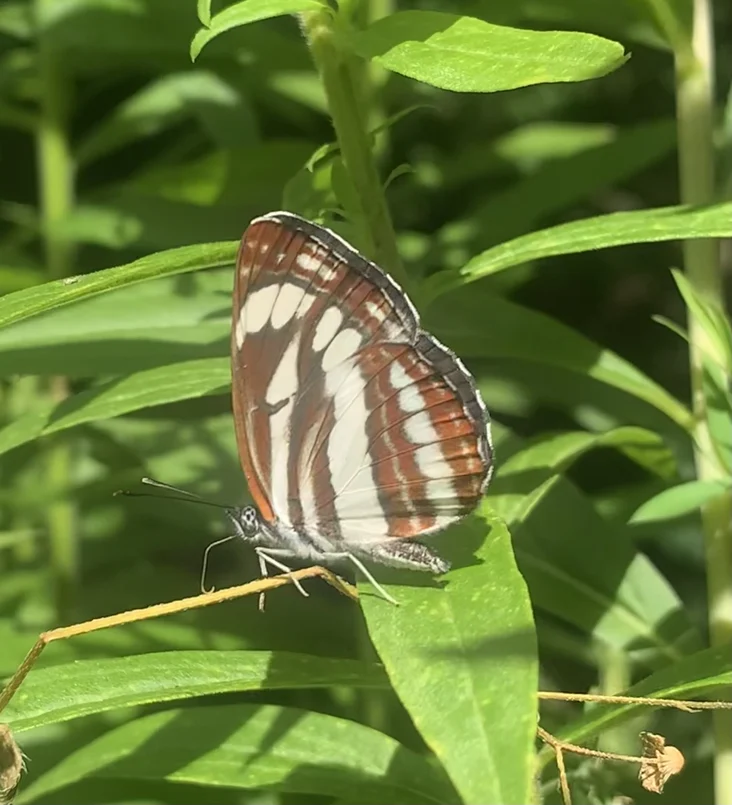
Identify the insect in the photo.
Neptis sappho
